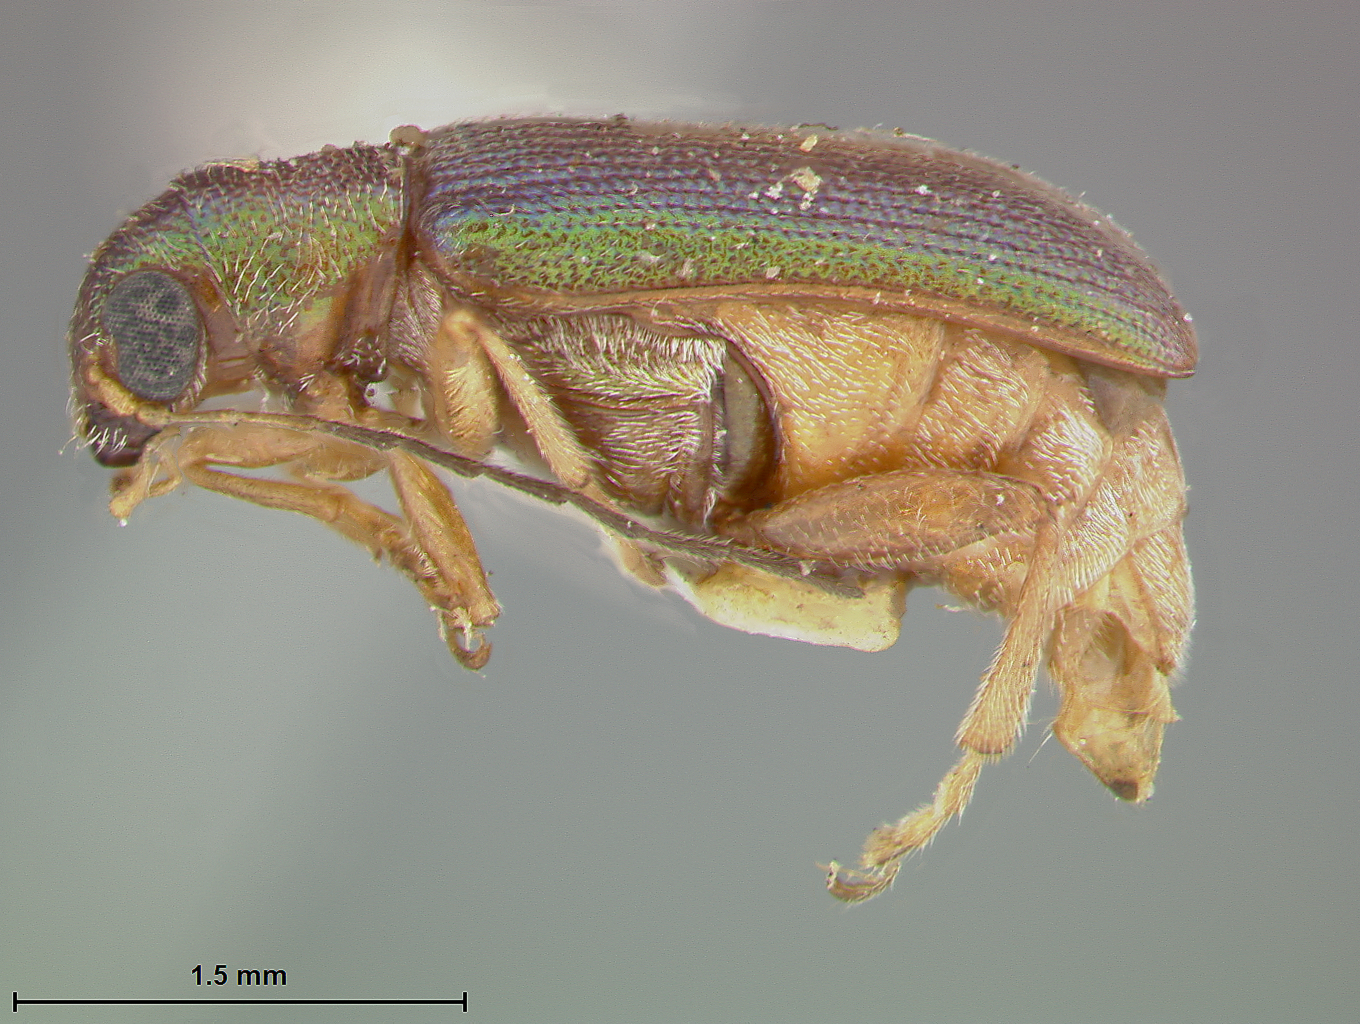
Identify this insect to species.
Megascelis texana
